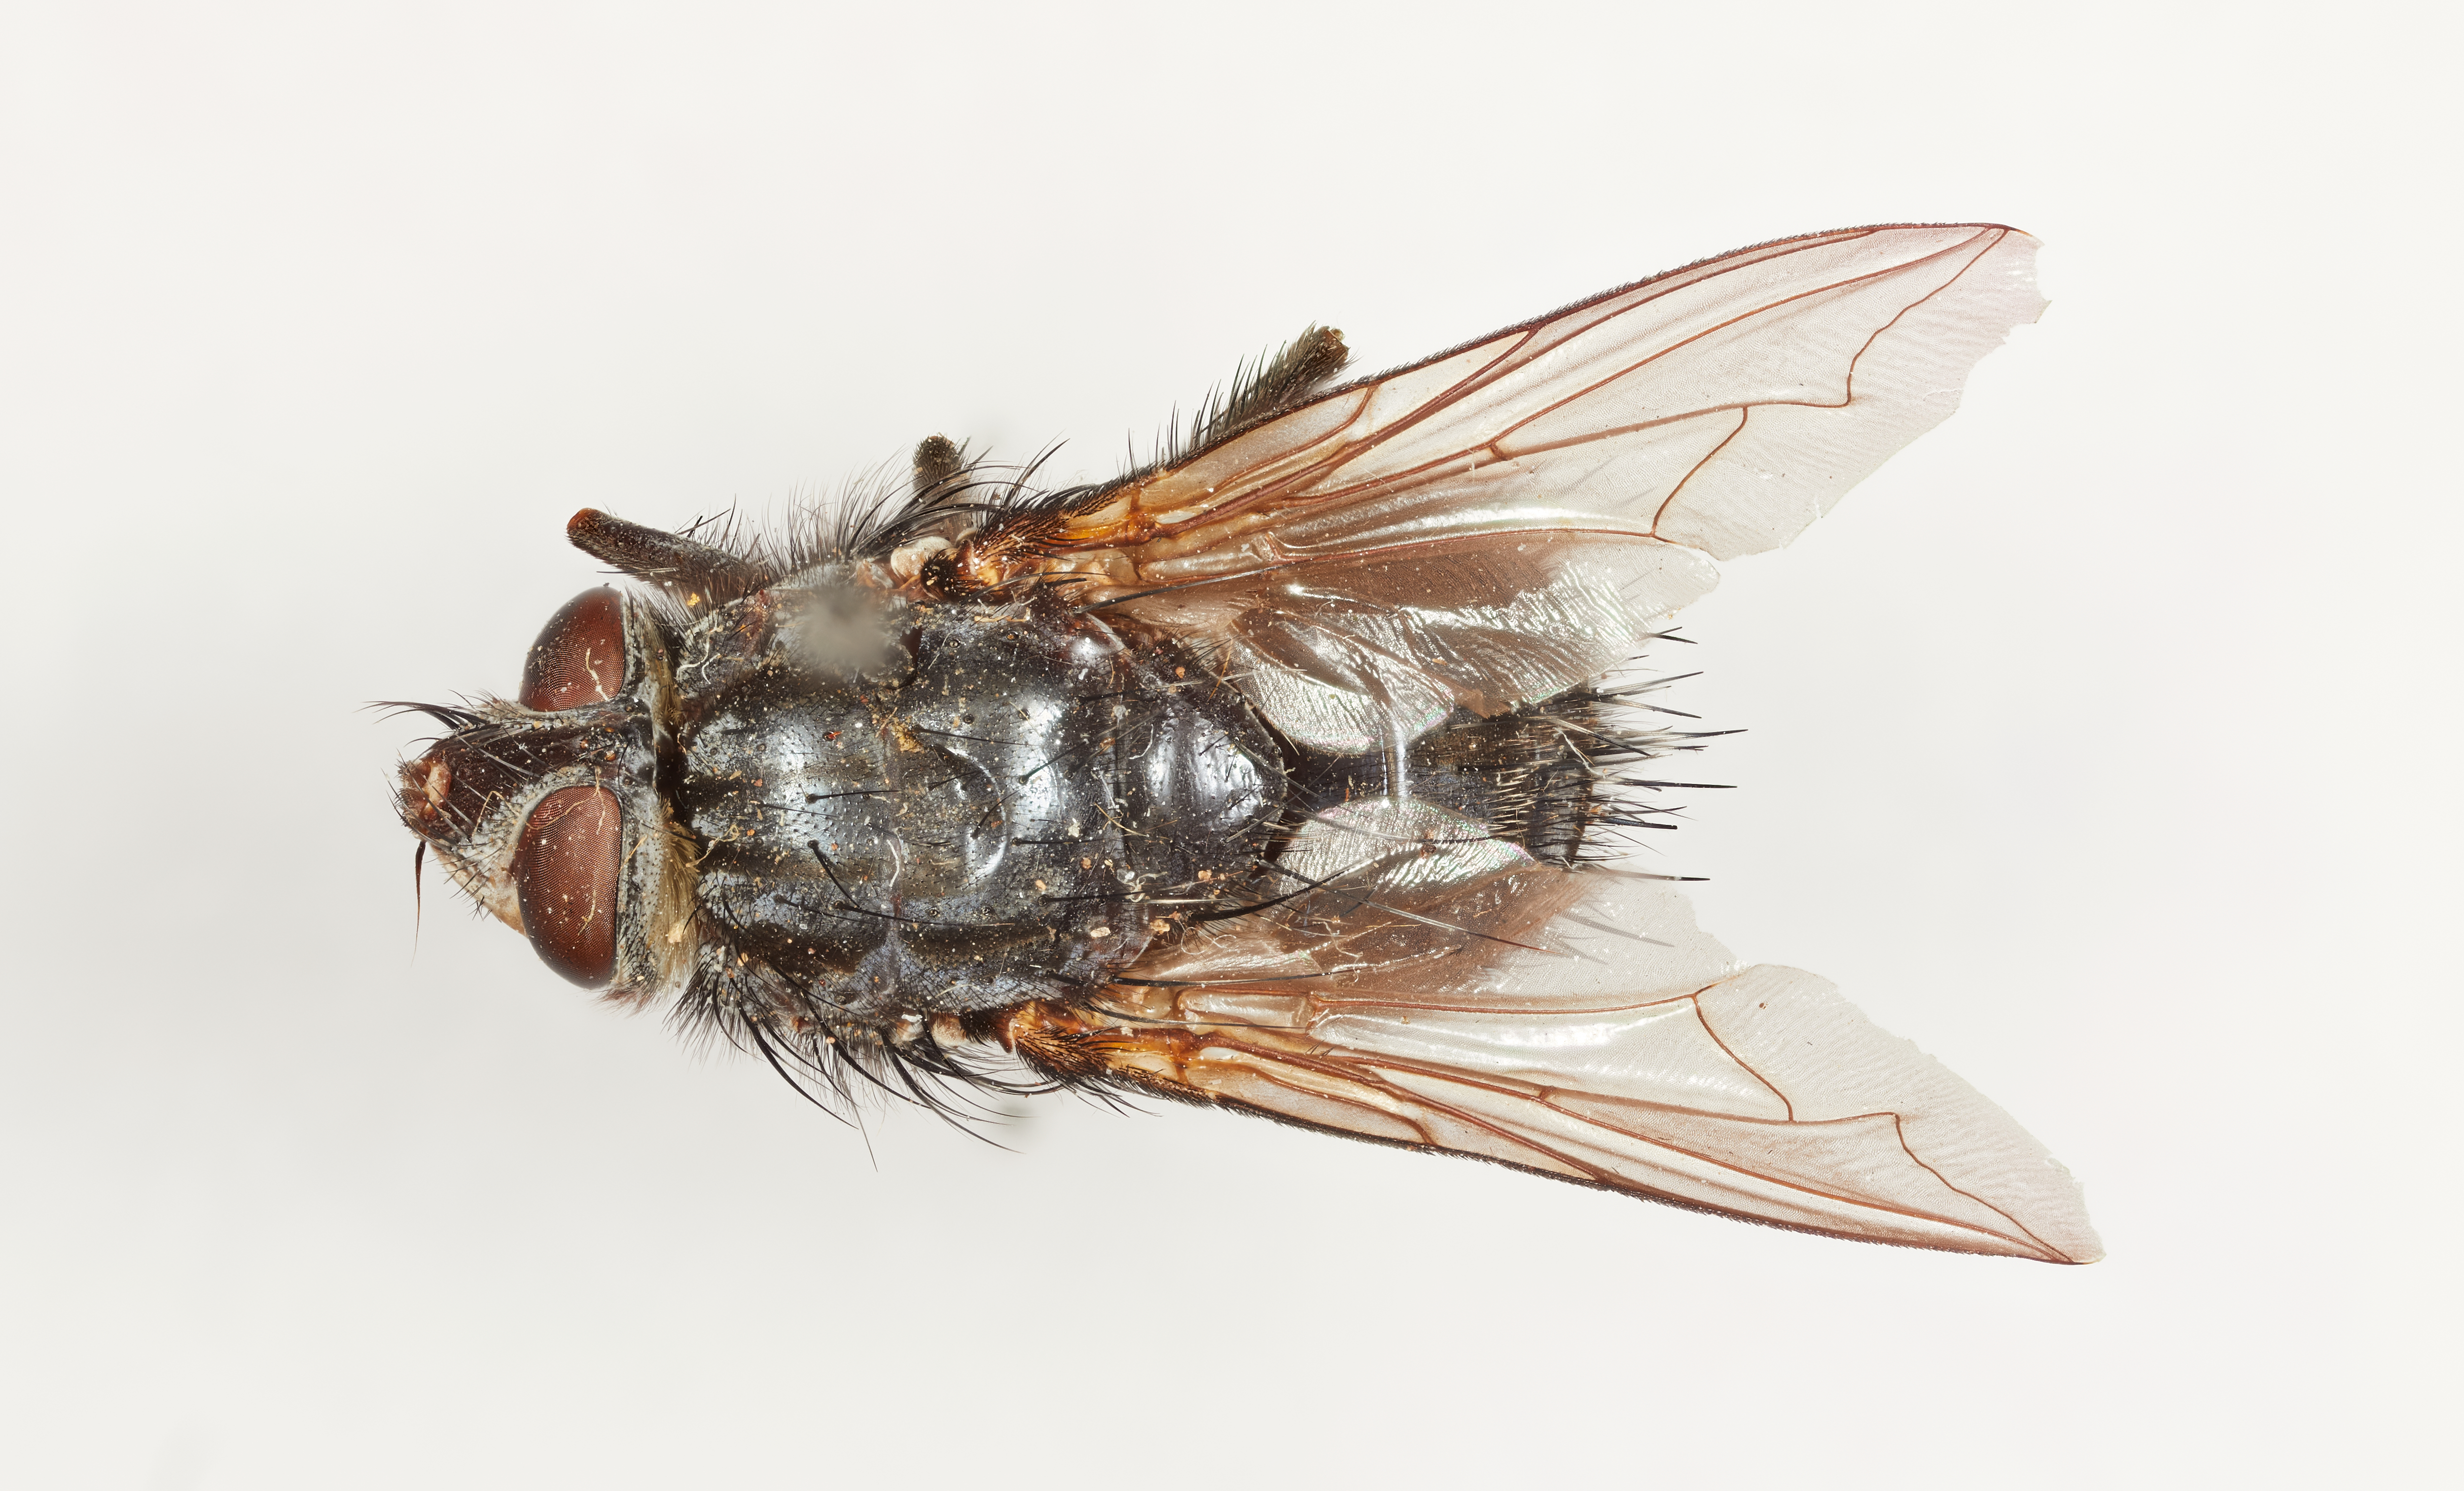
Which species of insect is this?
Psecacera robusta
